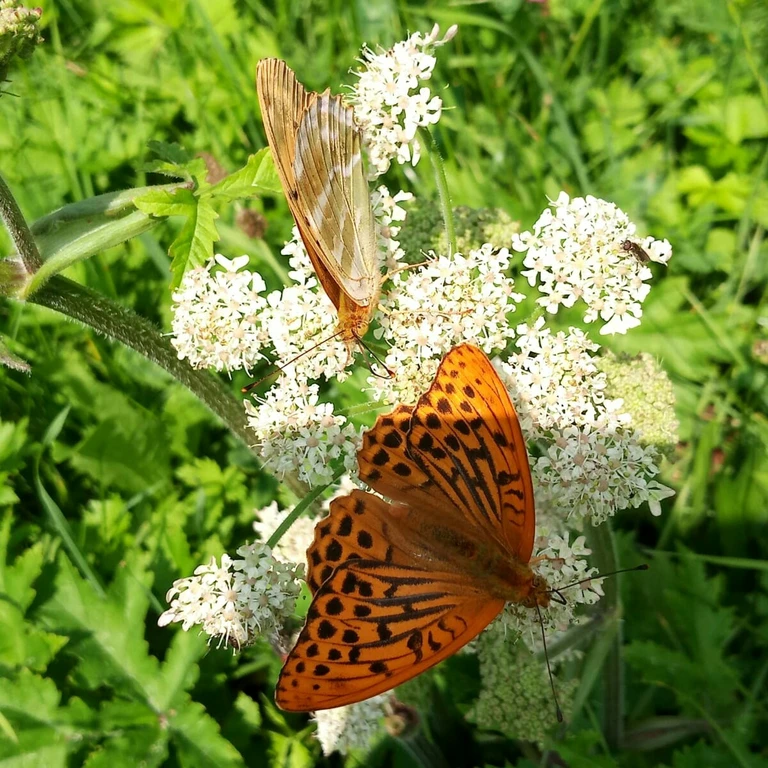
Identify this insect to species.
Argynnis paphia
